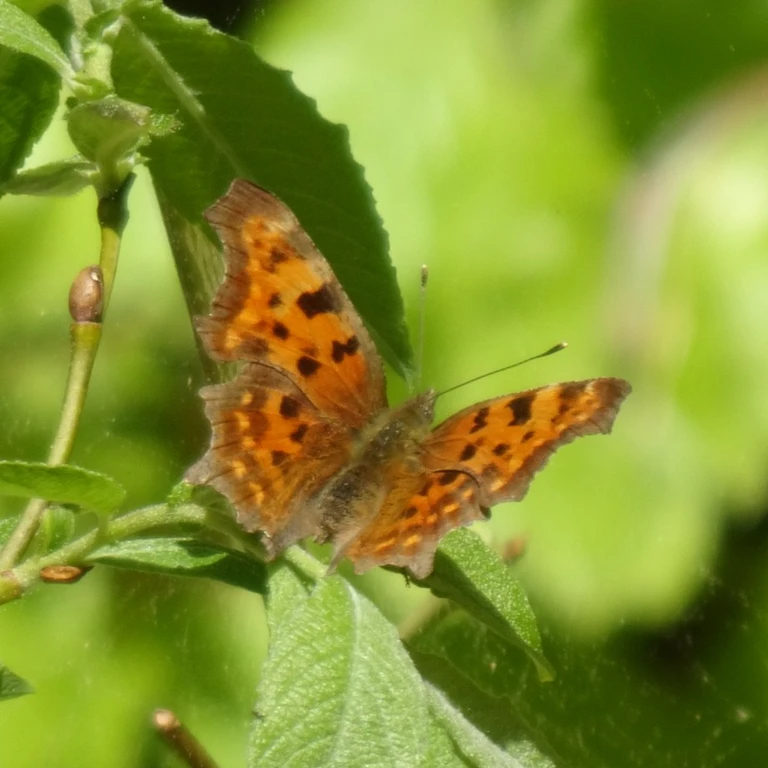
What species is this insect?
Polygonia c-album
